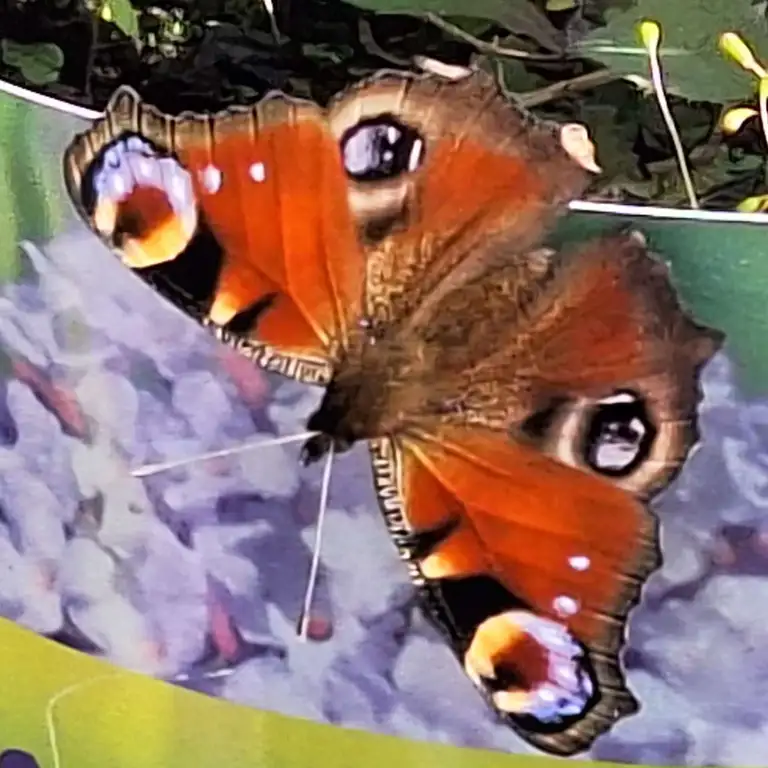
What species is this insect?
Aglais io
